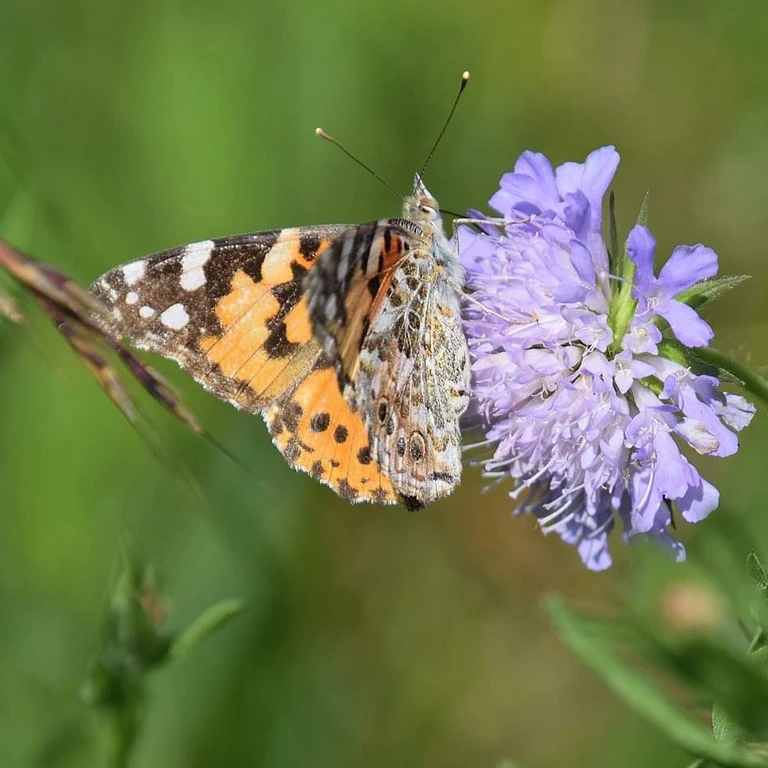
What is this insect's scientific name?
Vanessa cardui
